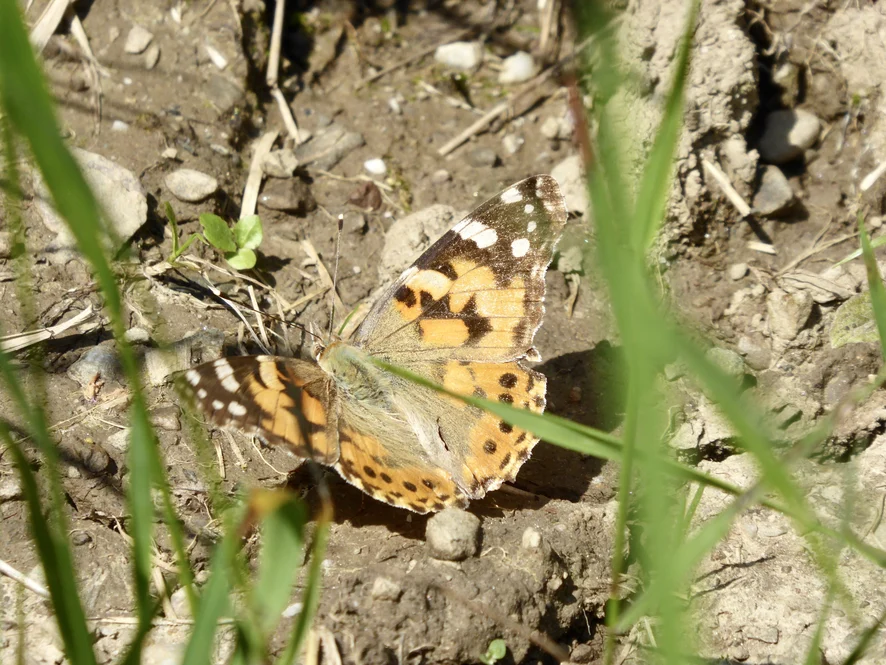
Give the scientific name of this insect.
Vanessa cardui
